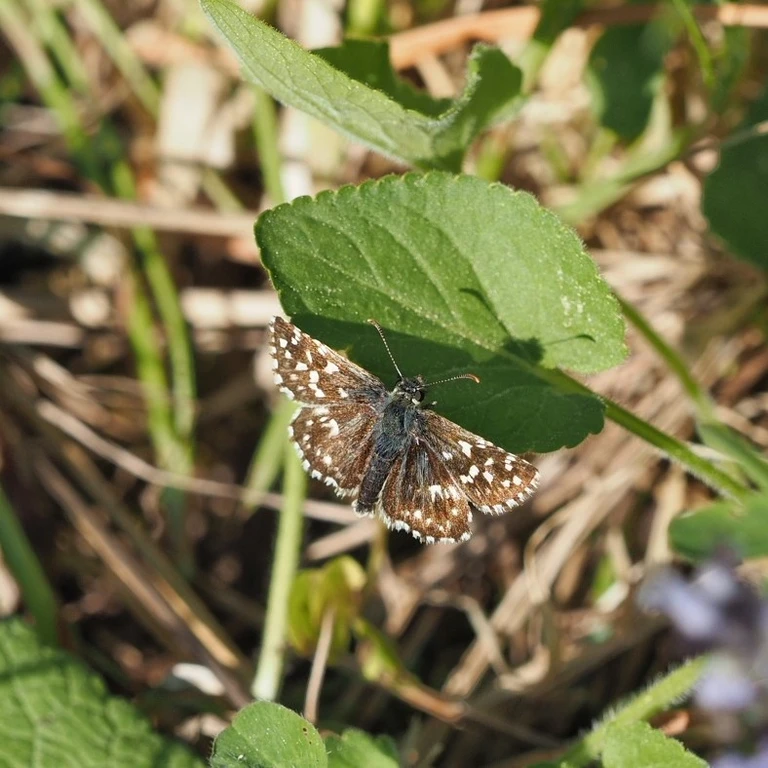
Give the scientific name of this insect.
Pyrgus malvae
